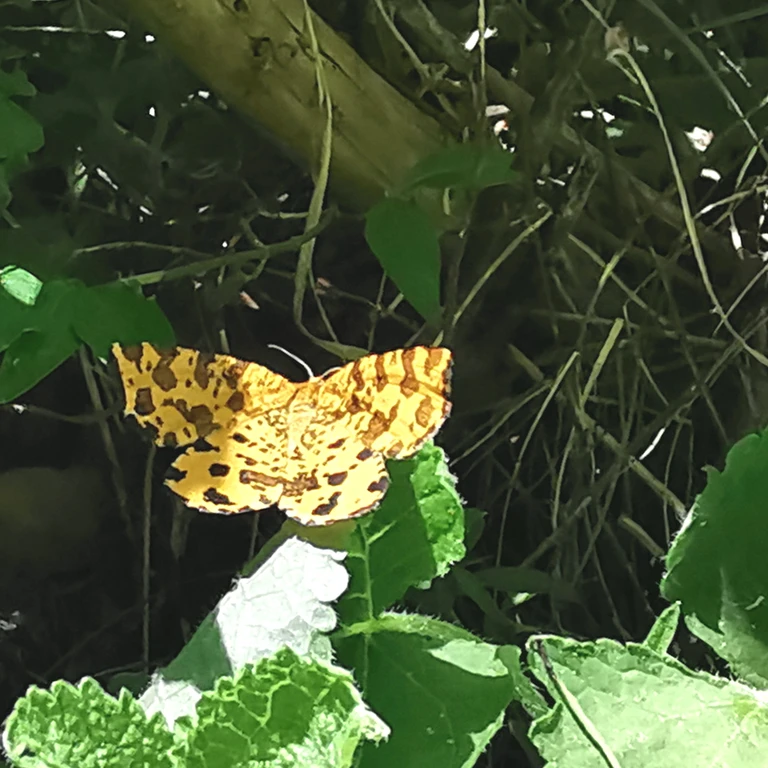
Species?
Pseudopanthera macularia
